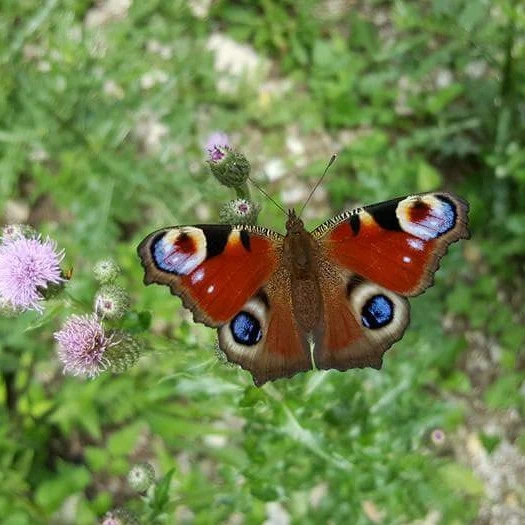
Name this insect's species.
Aglais io
